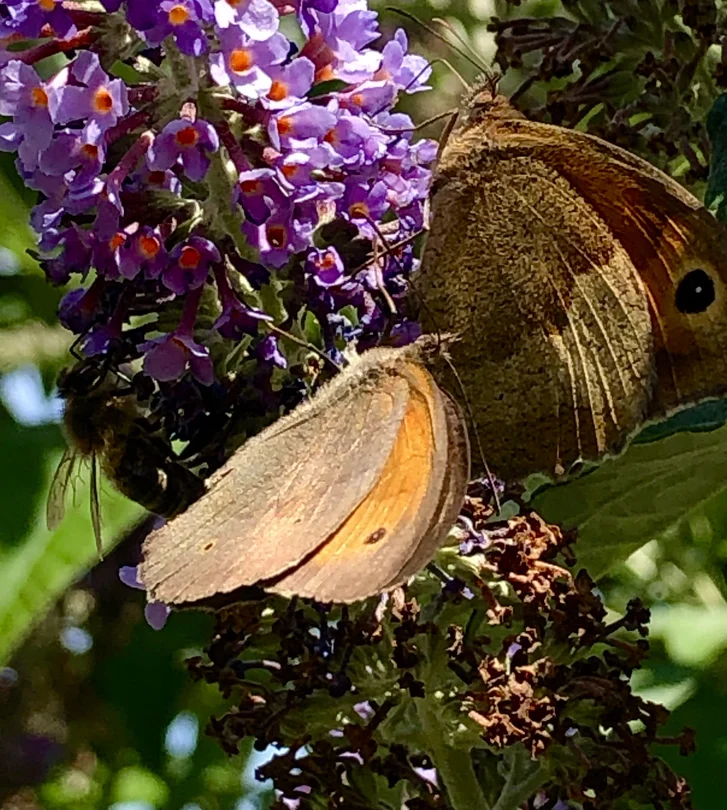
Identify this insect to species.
Maniola jurtina
